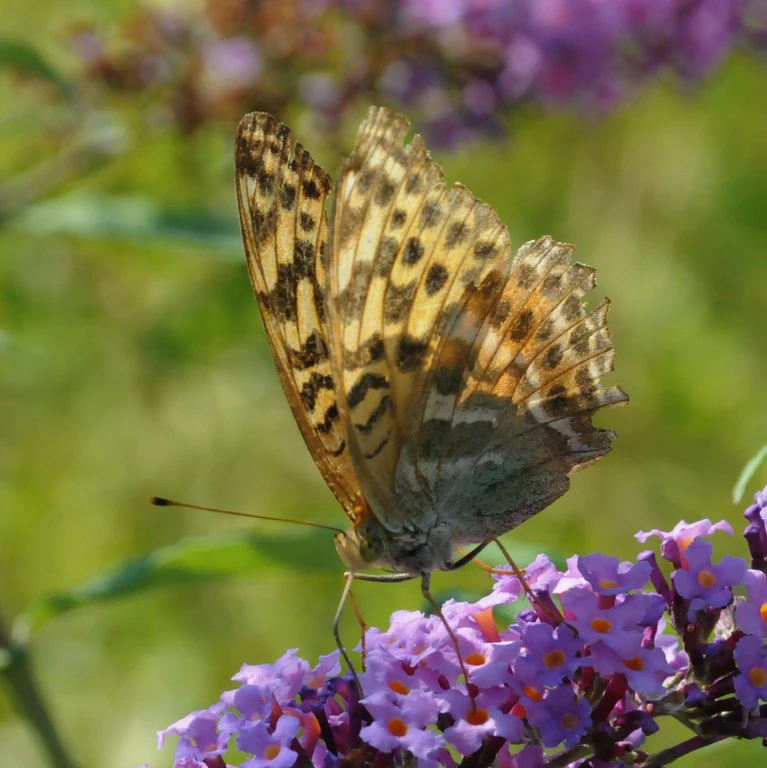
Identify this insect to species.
Argynnis paphia
